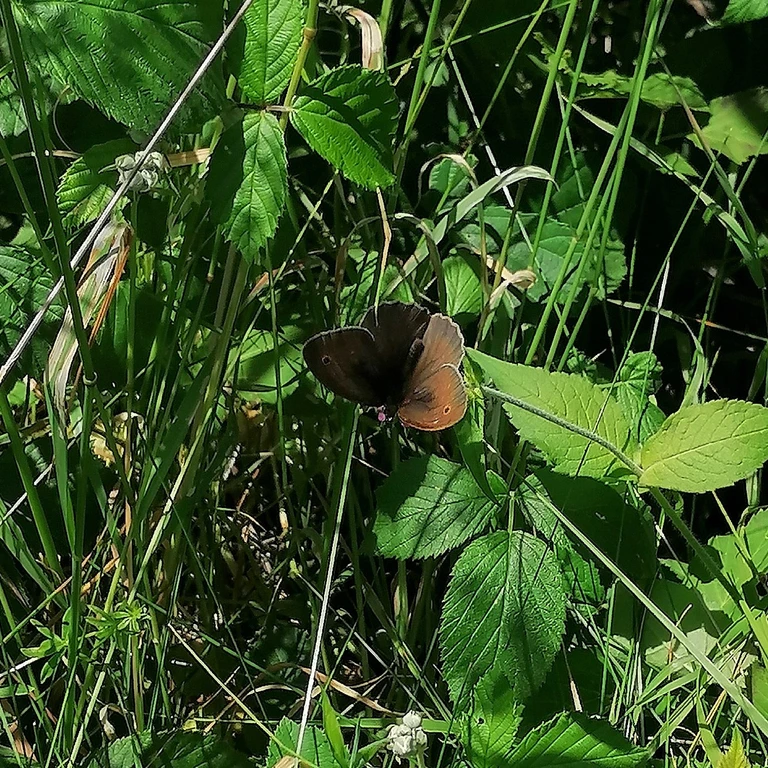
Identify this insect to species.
Maniola jurtina
